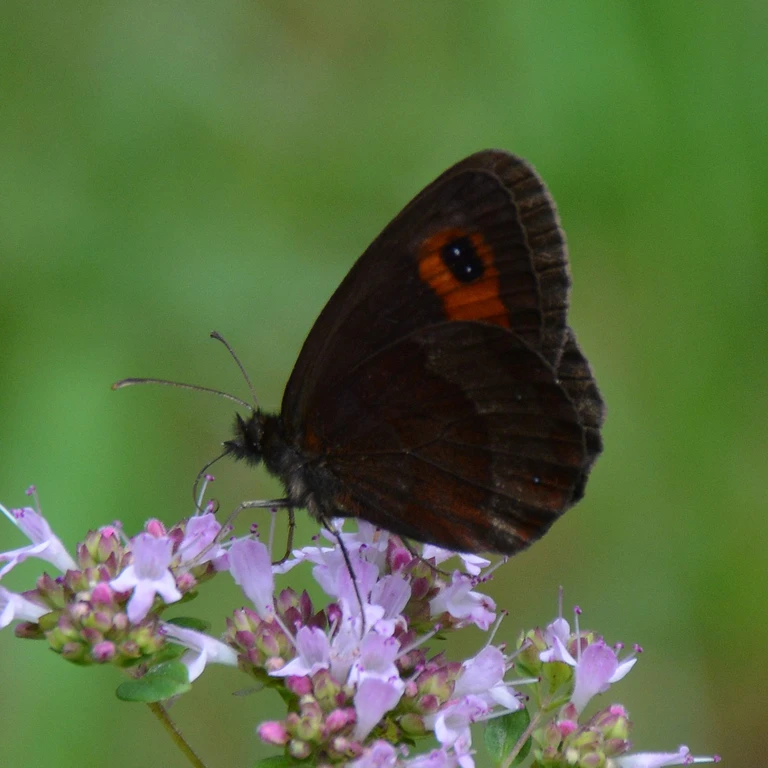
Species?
Erebia aethiops
